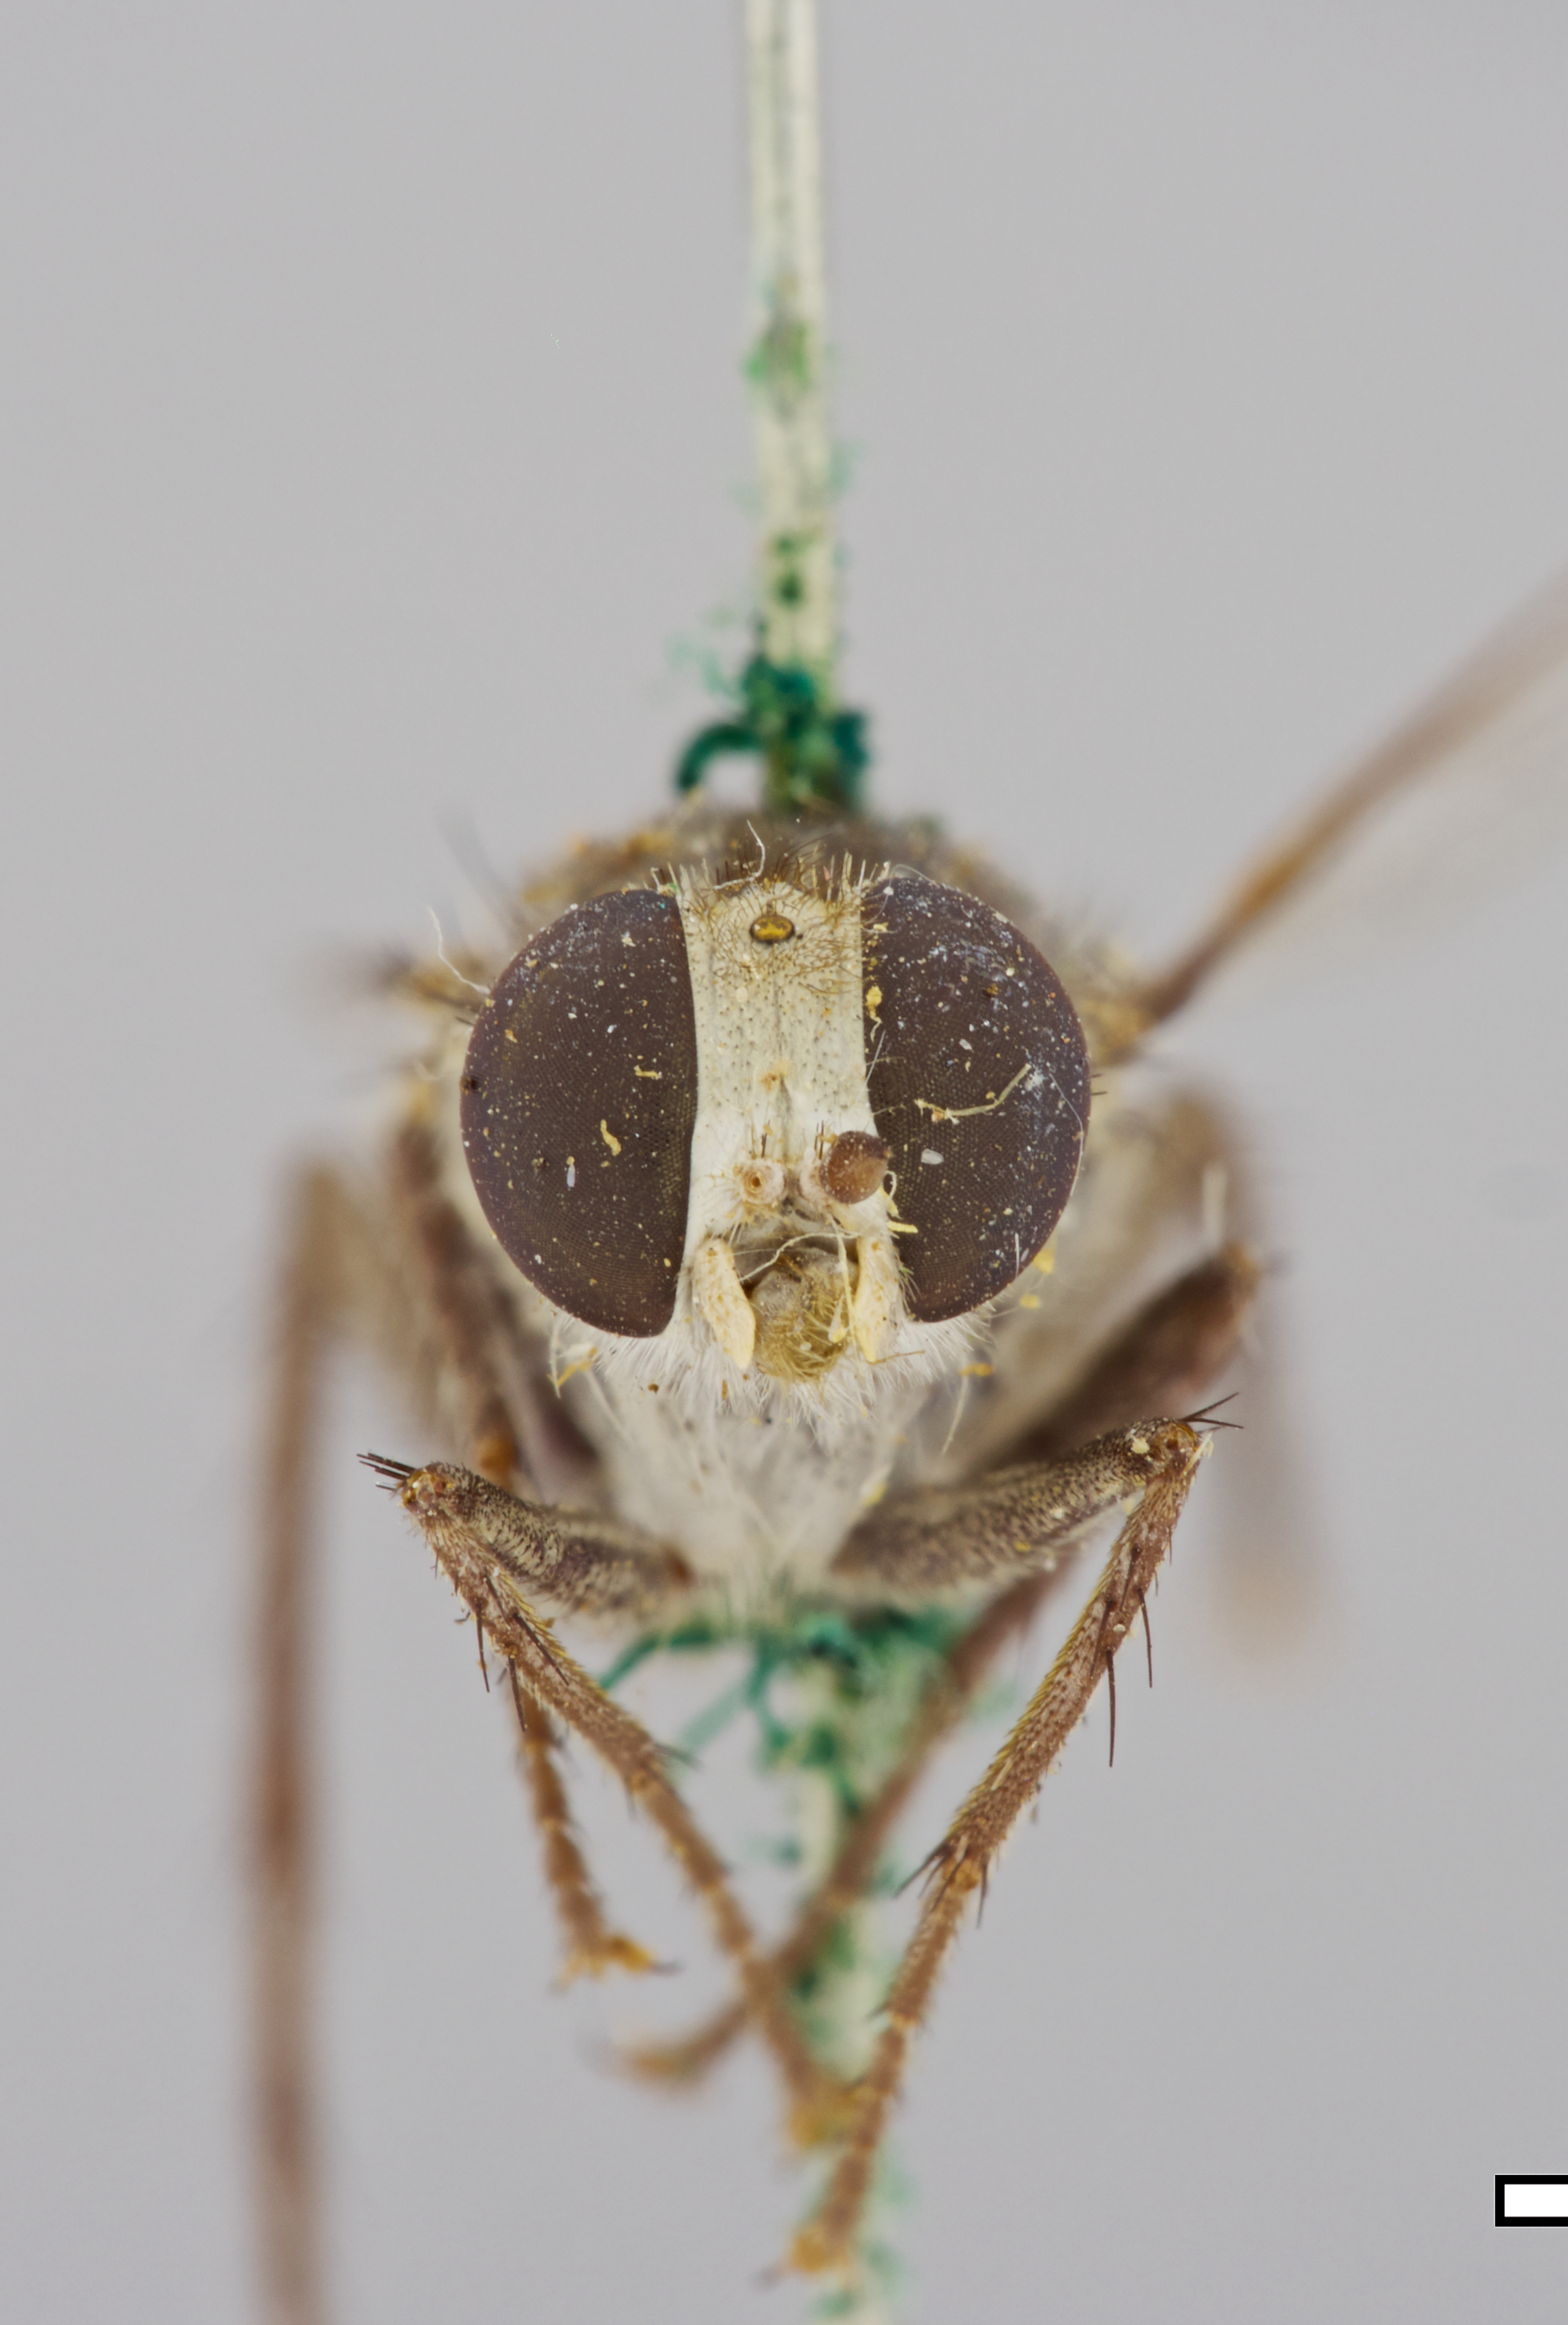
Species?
Apiocera obscura
